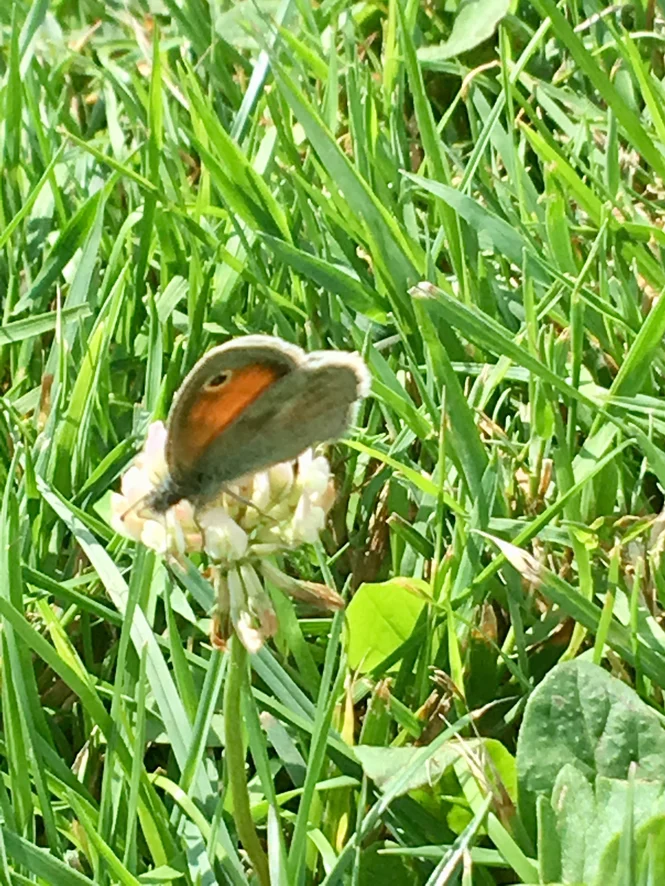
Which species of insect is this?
Coenonympha pamphilus
